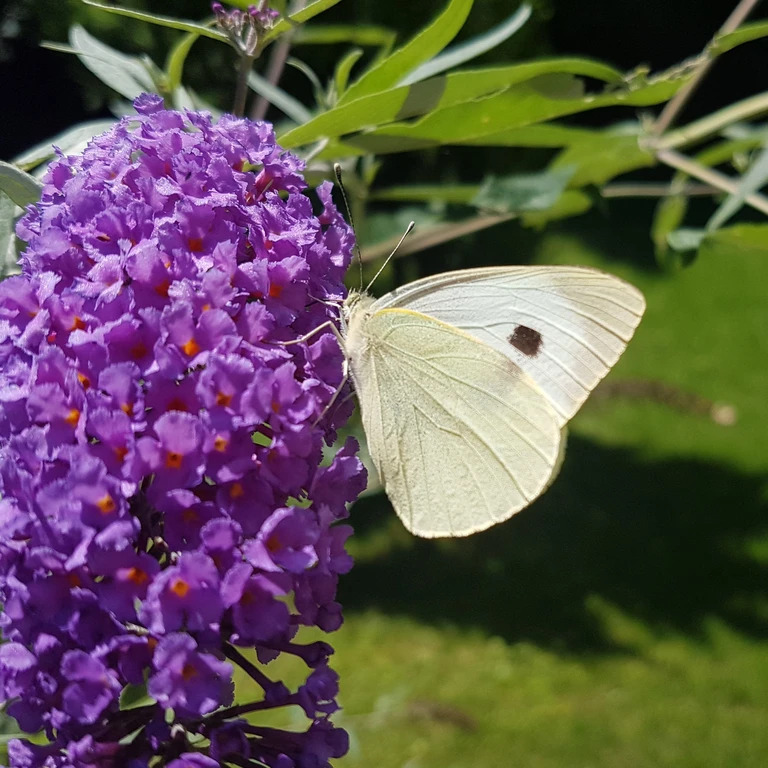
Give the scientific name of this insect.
Pieris brassicae
